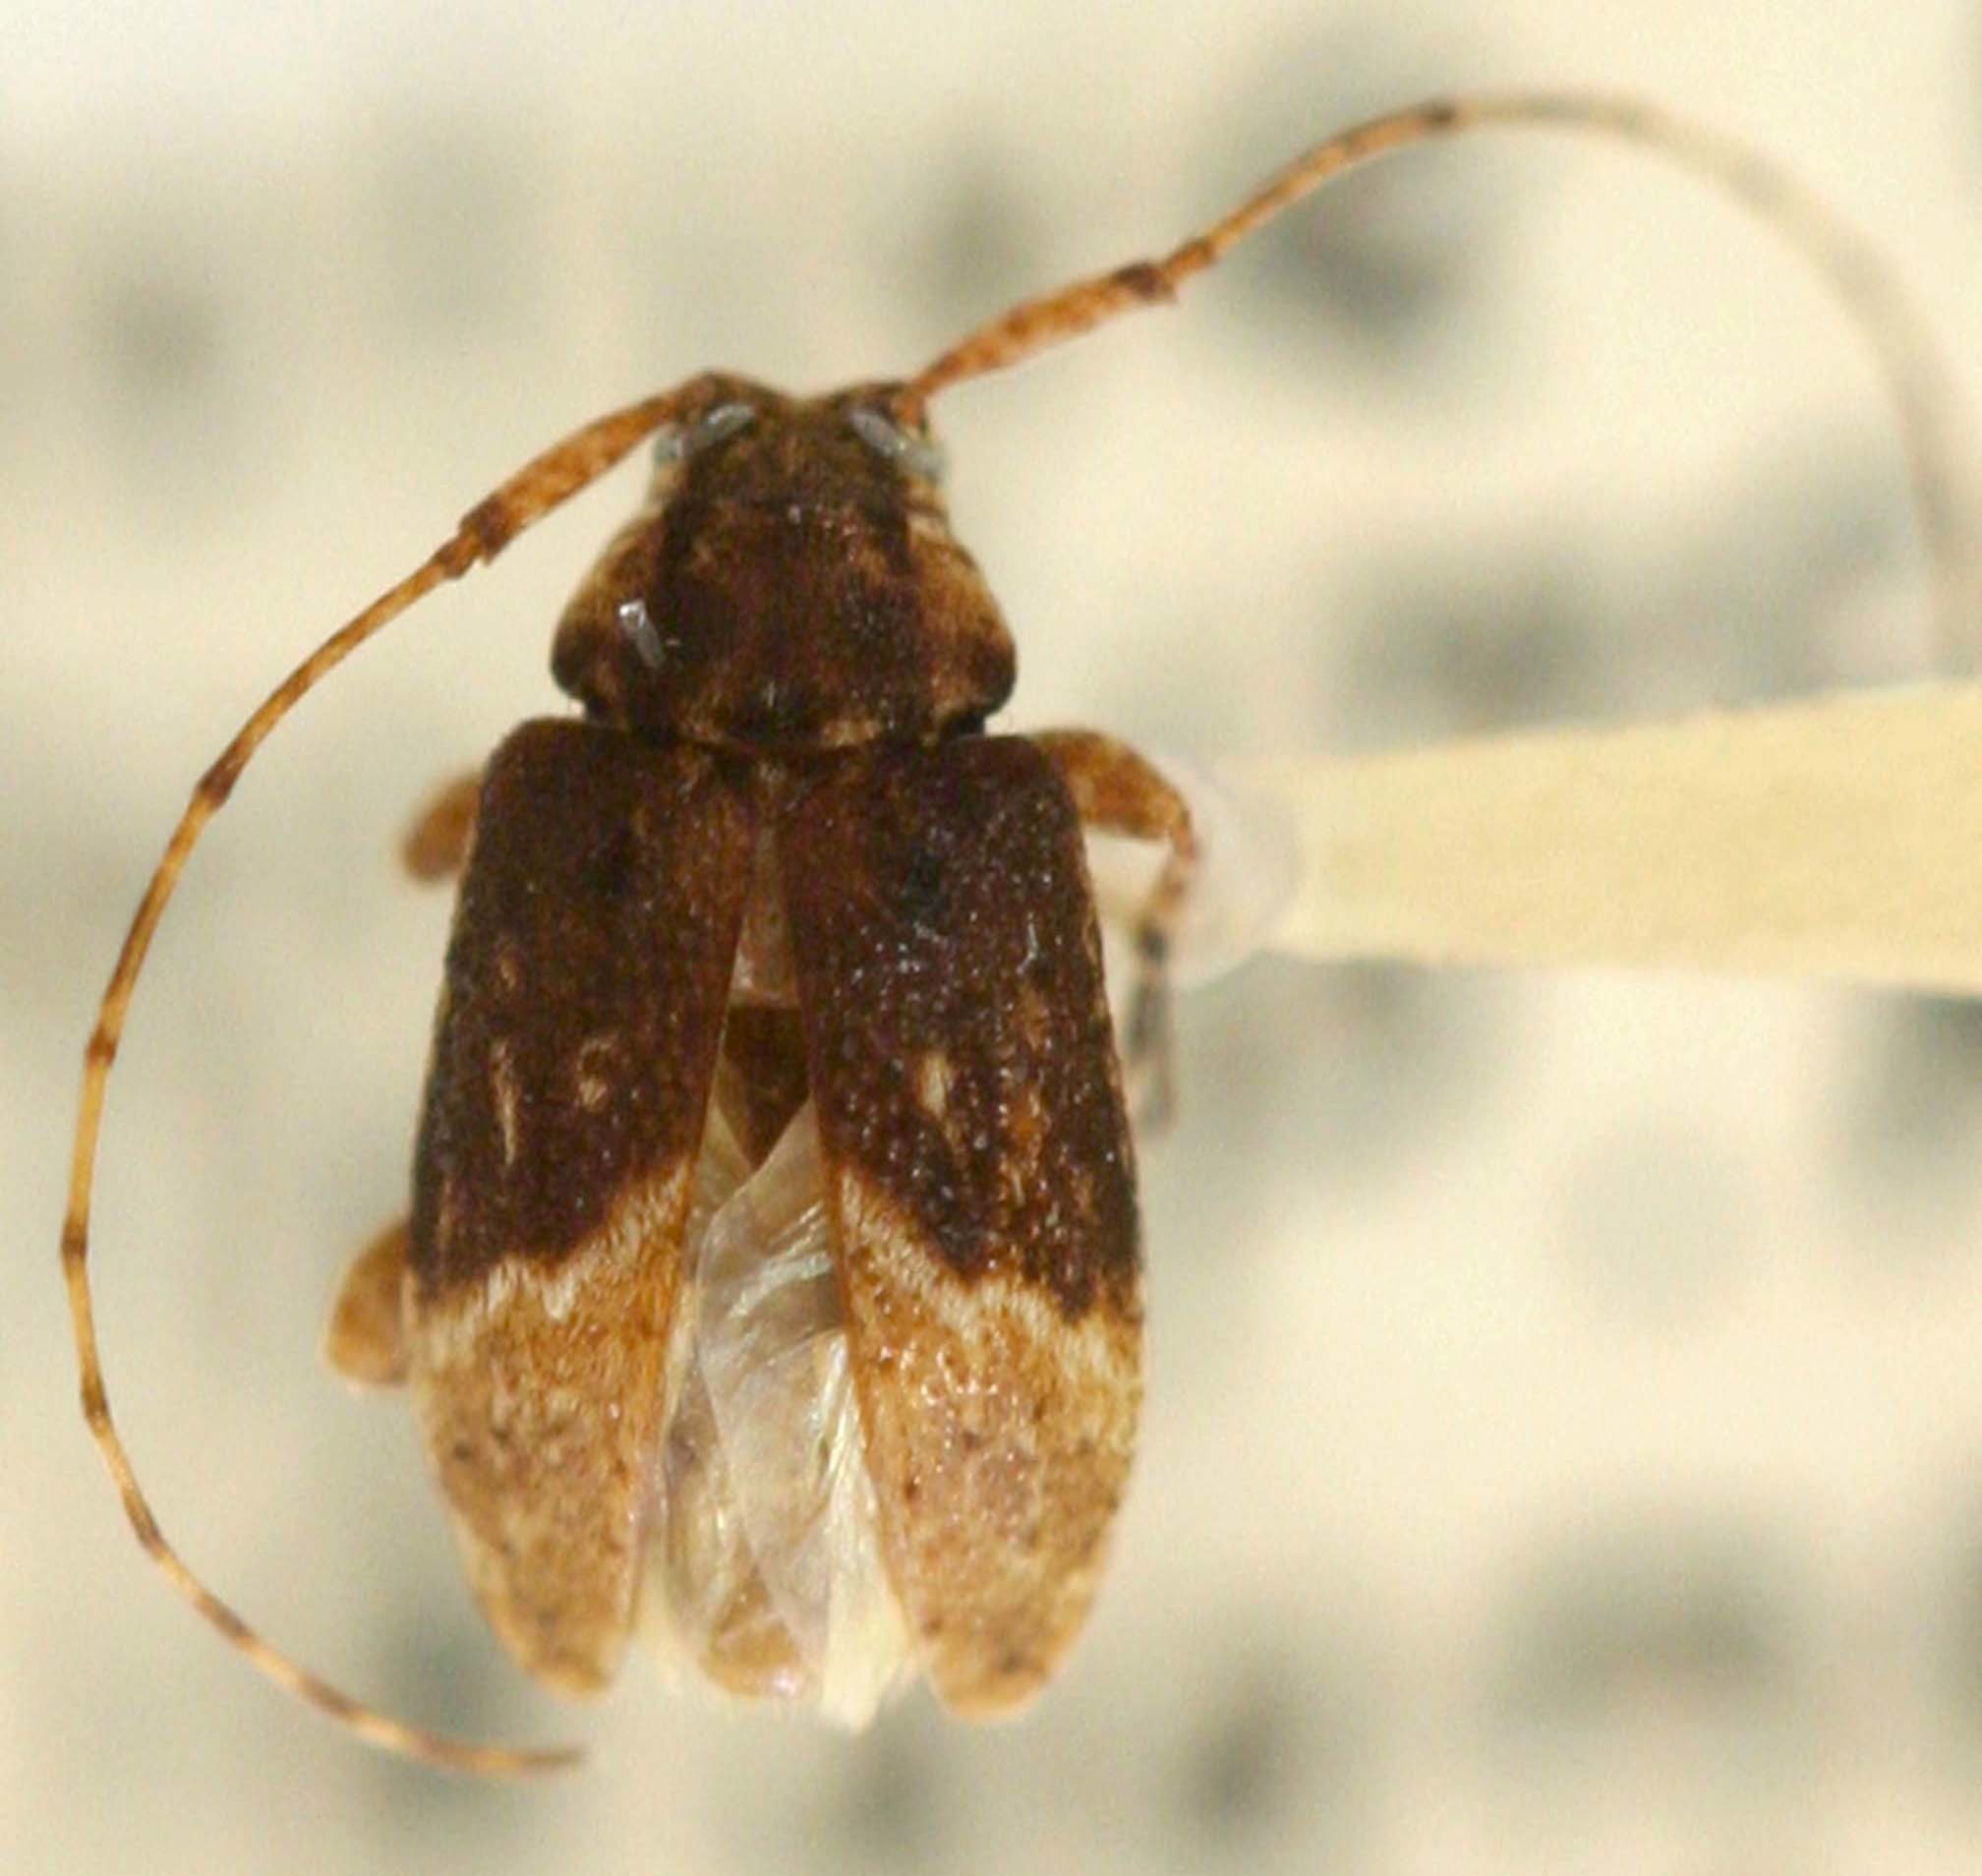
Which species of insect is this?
Antilleptostylus nigricans (also Leptostylus nigricans)
